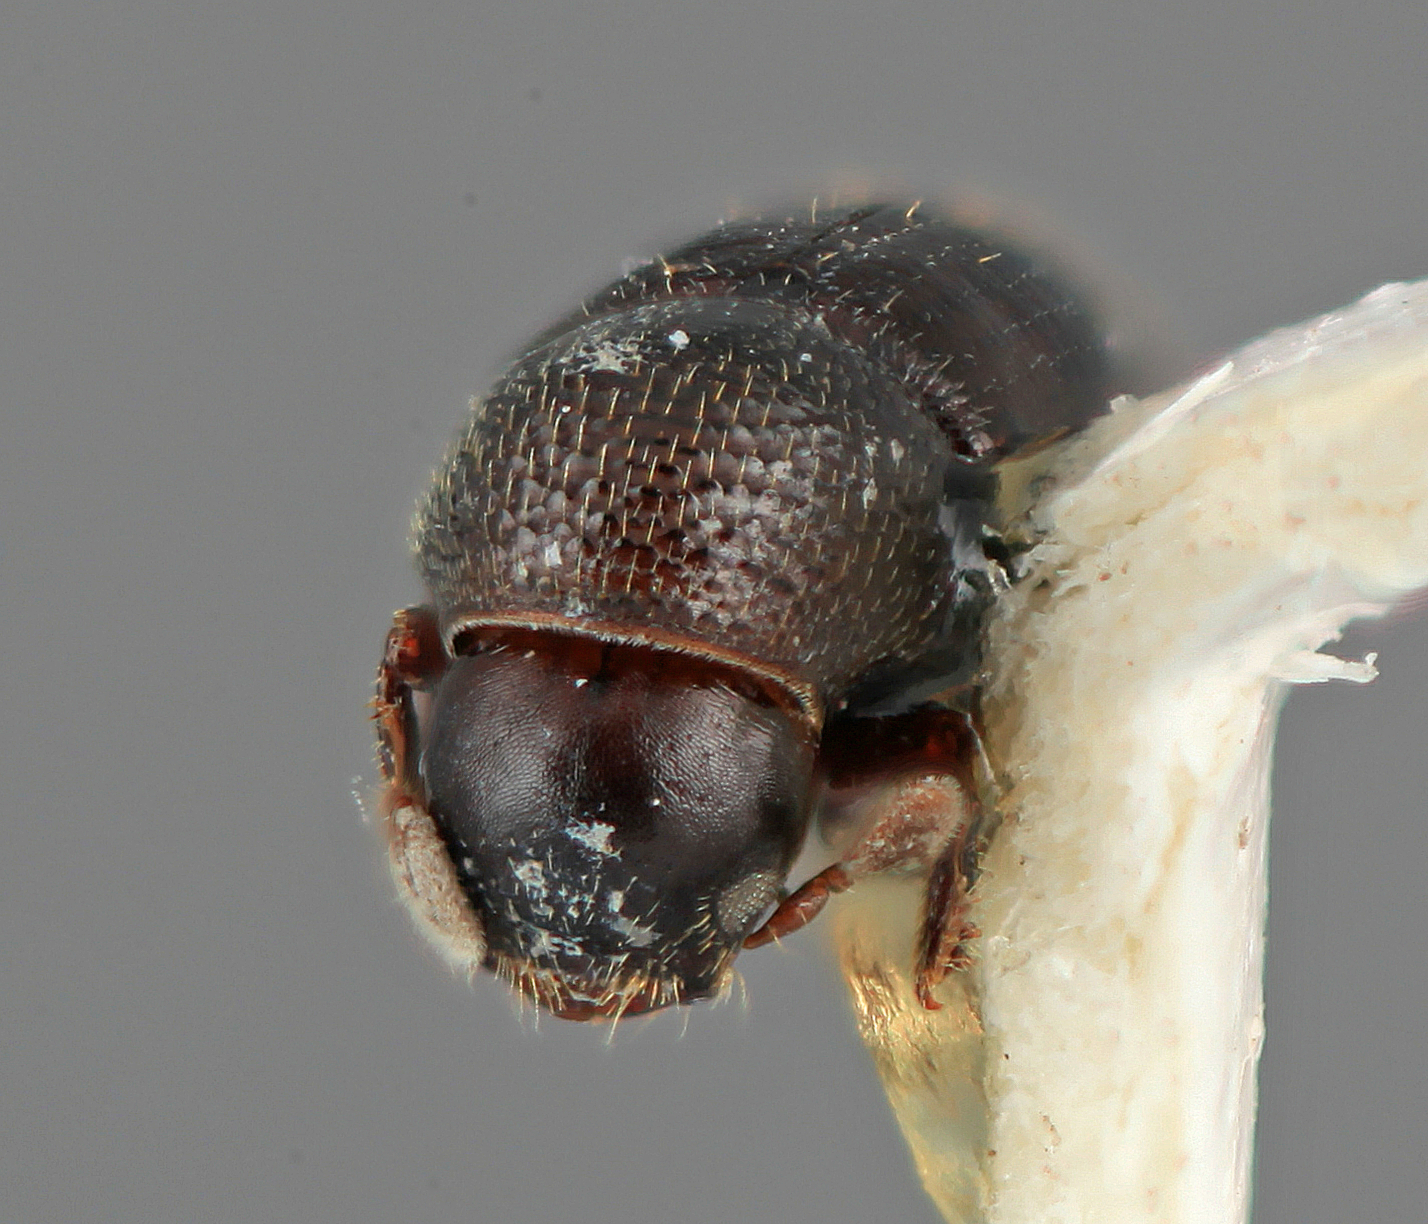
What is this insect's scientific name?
Araptus nigrellus
